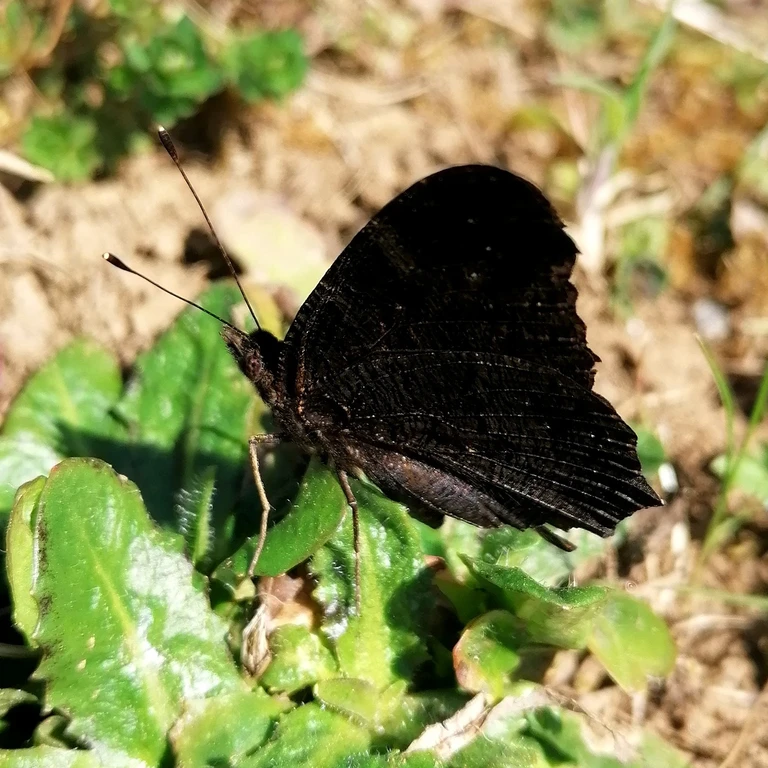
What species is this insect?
Aglais io
